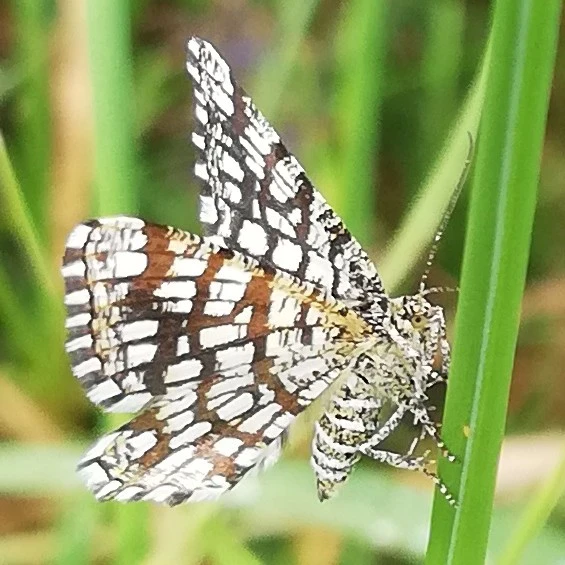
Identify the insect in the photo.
Chiasmia clathrata
